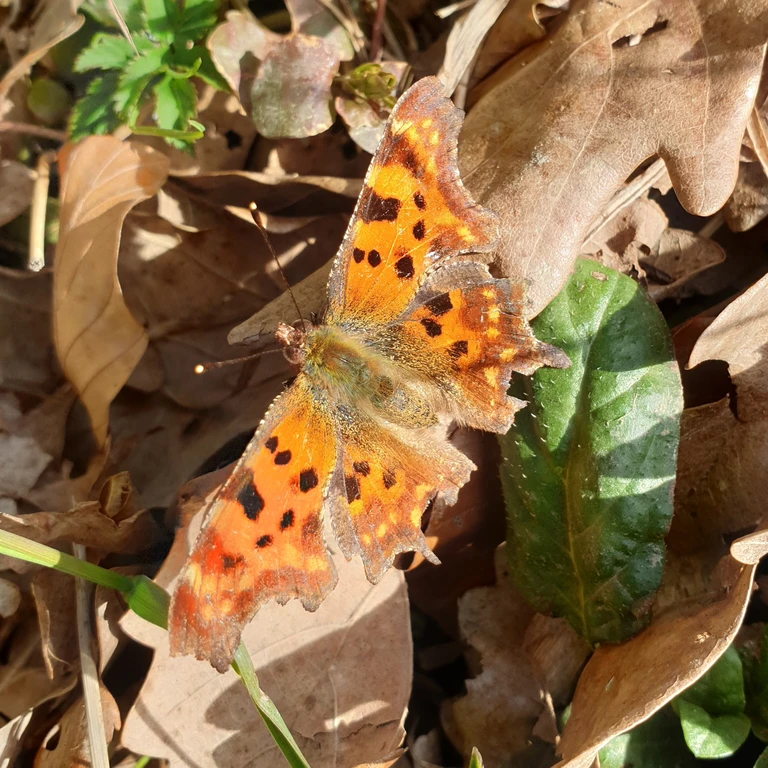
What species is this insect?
Polygonia c-album
